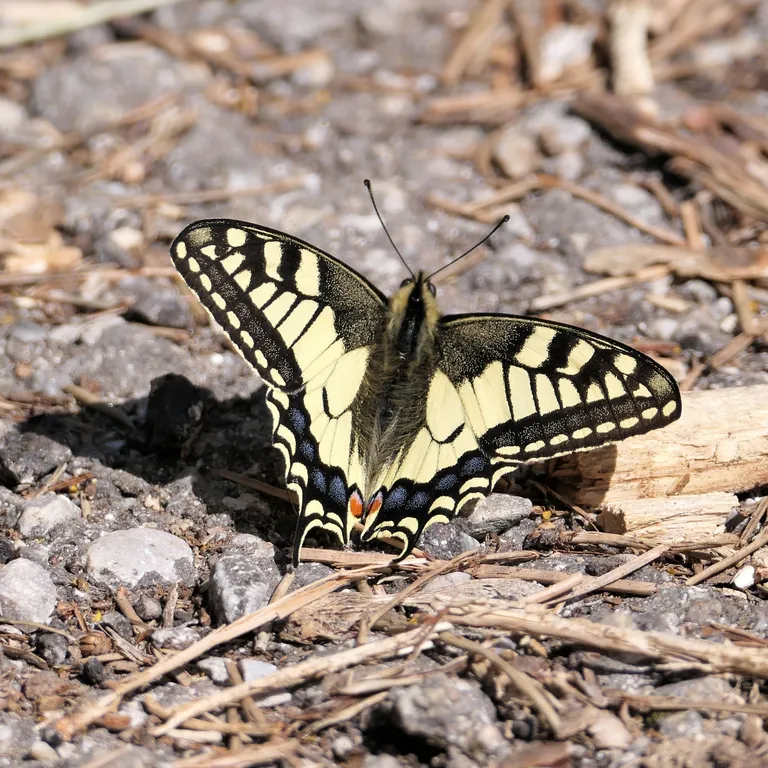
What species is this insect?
Papilio machaon
